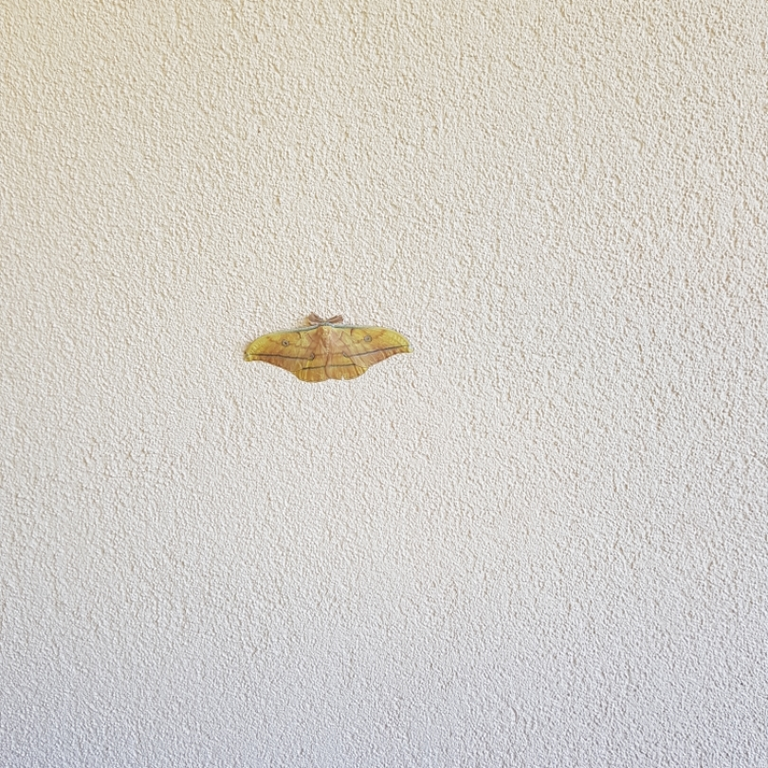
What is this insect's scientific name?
Antheraea yamamai
